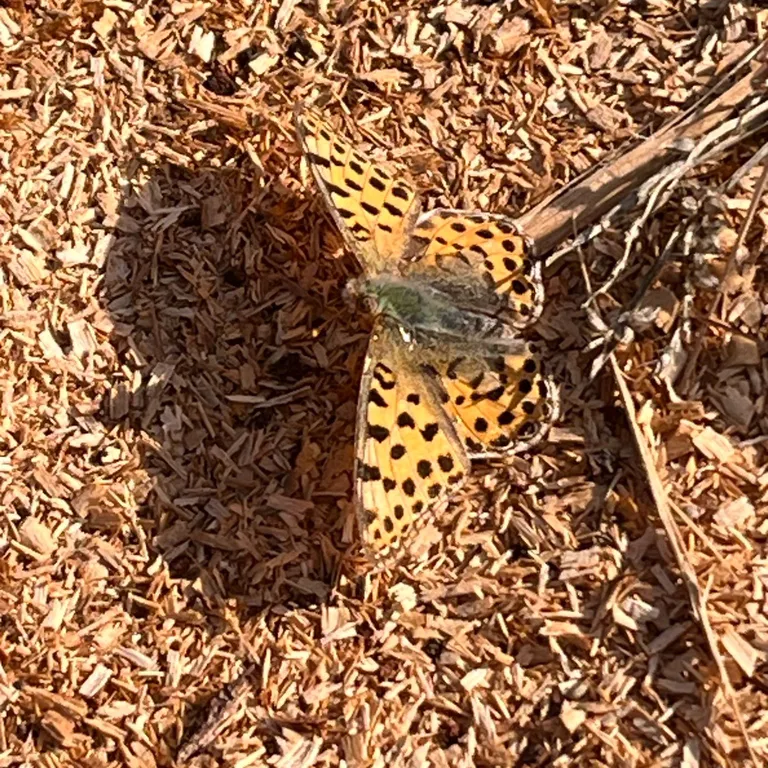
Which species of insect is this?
Issoria lathonia
